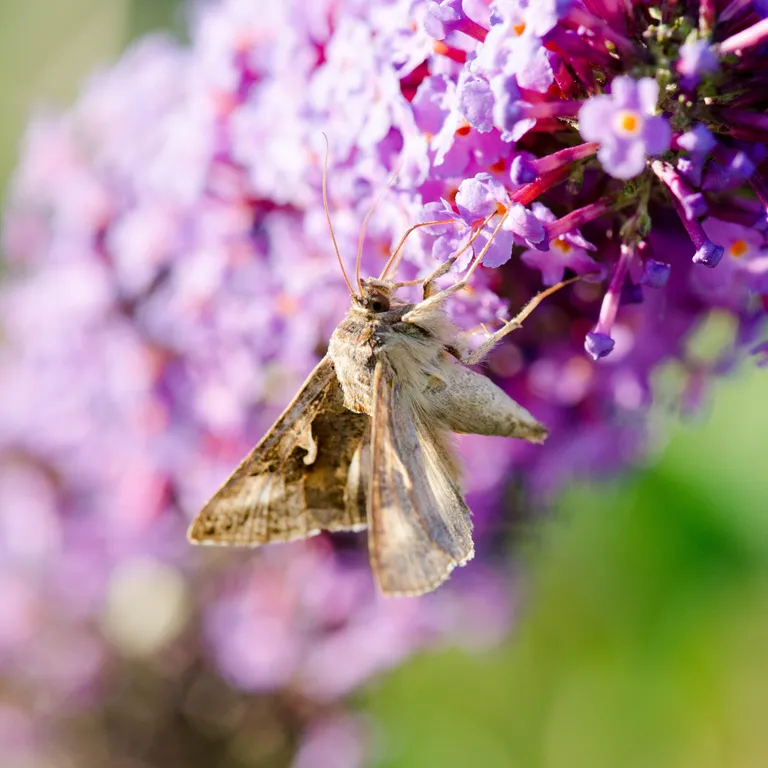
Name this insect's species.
Autographa gamma
